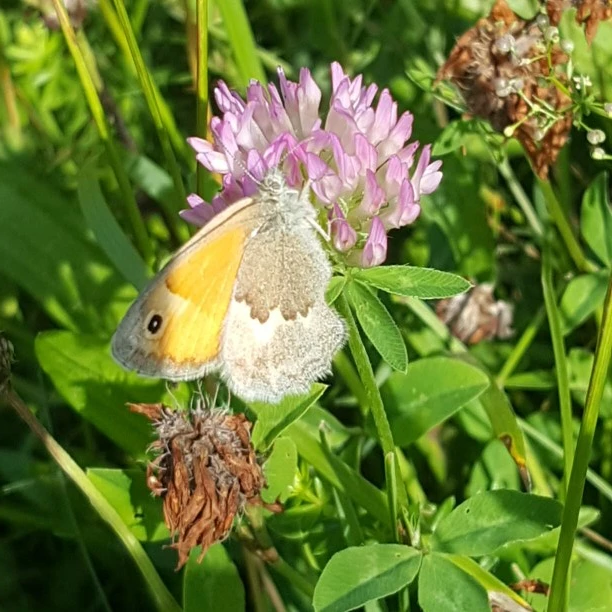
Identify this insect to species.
Coenonympha pamphilus
